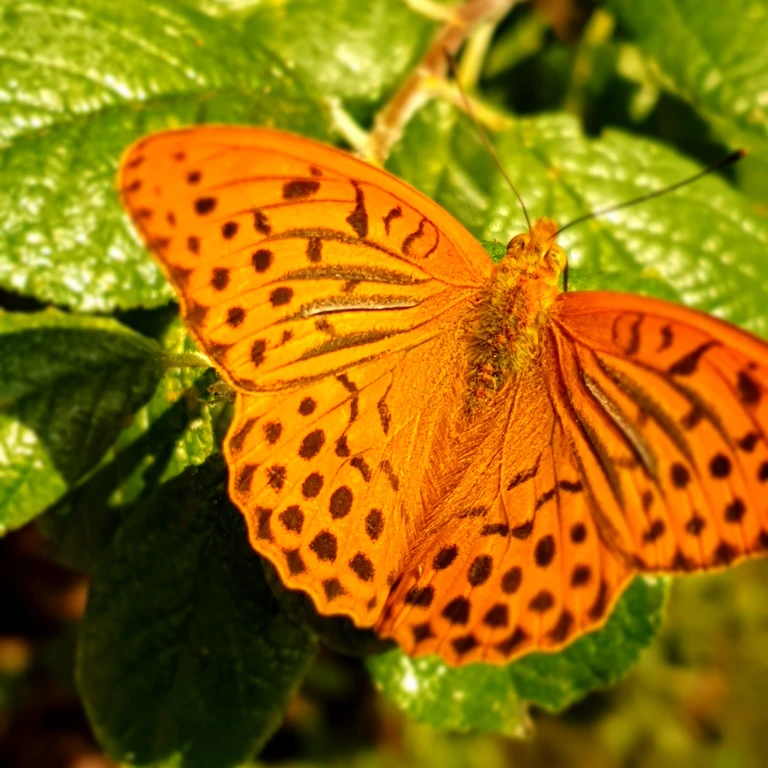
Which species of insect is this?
Argynnis paphia
